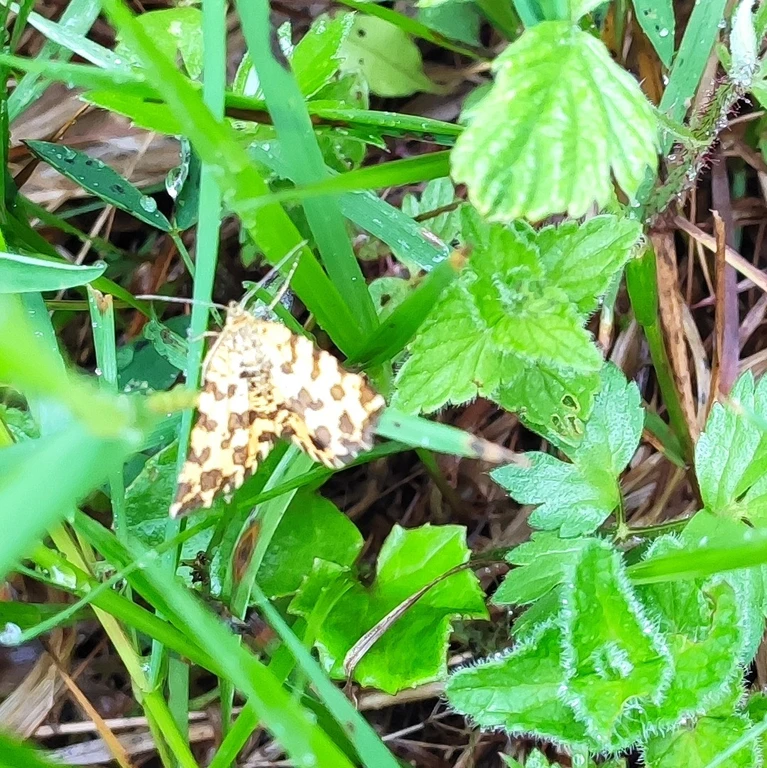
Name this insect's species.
Pseudopanthera macularia
